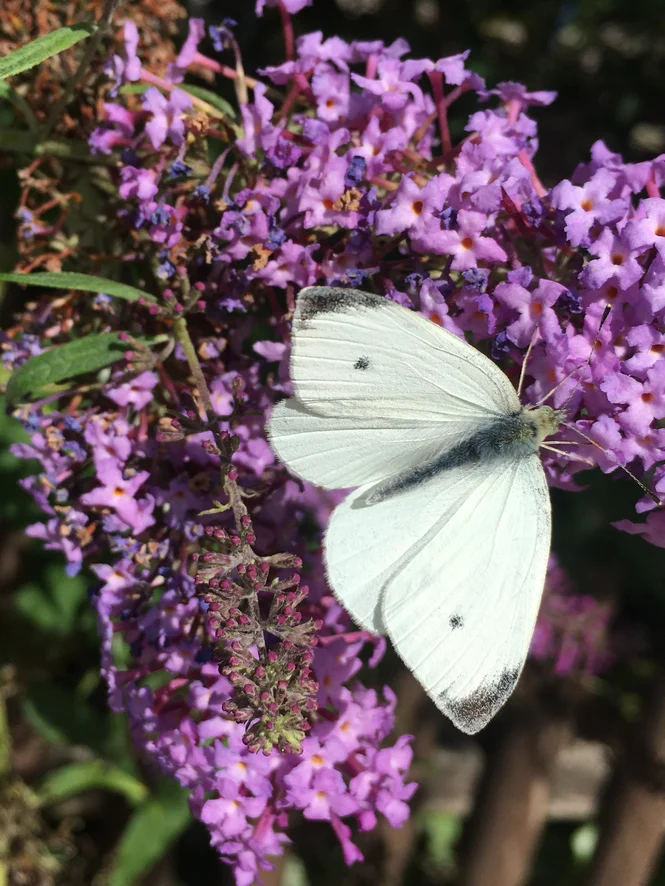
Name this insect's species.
Pieris rapae
